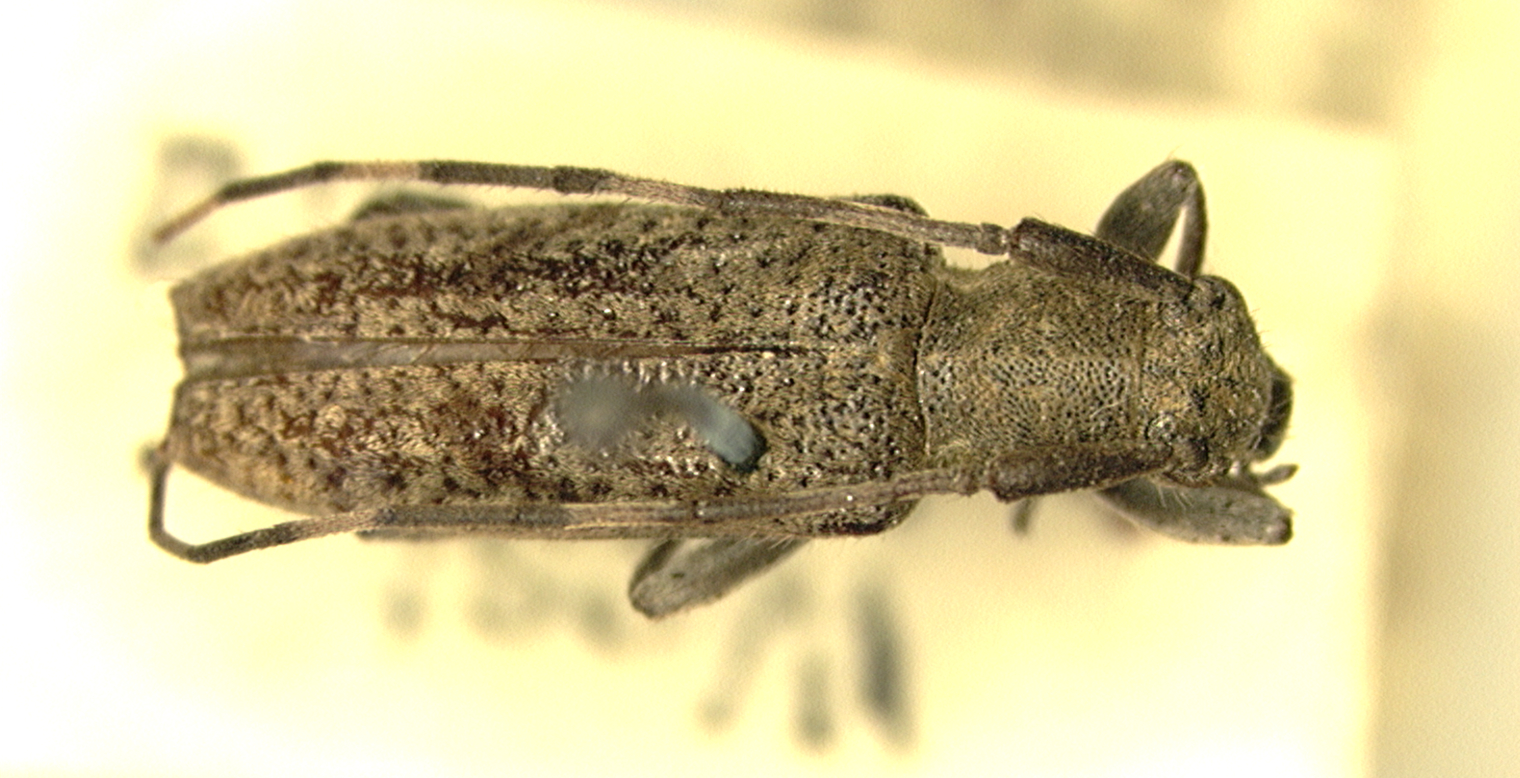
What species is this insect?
Parindnia strandiella
